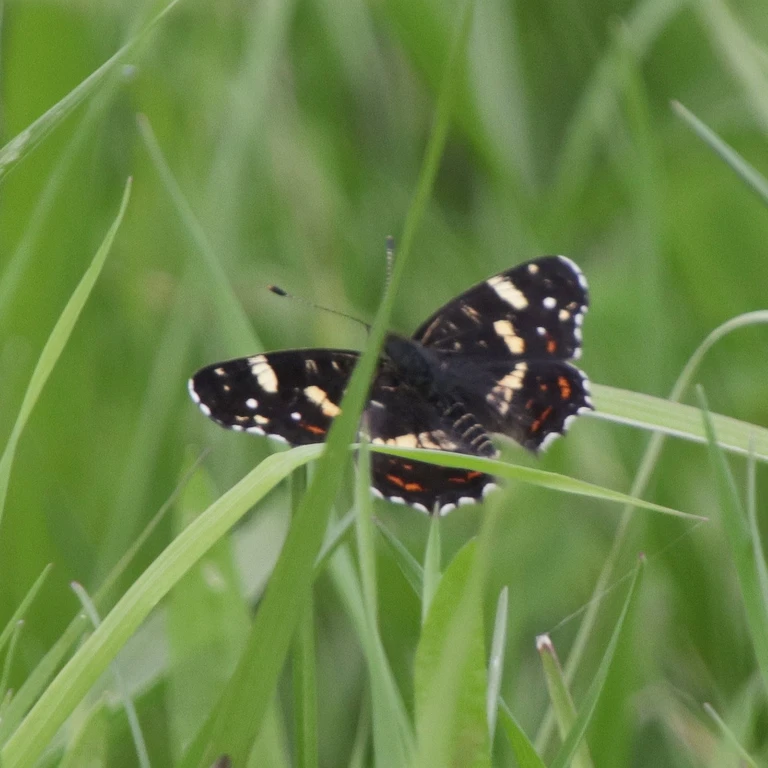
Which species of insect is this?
Araschnia levana
